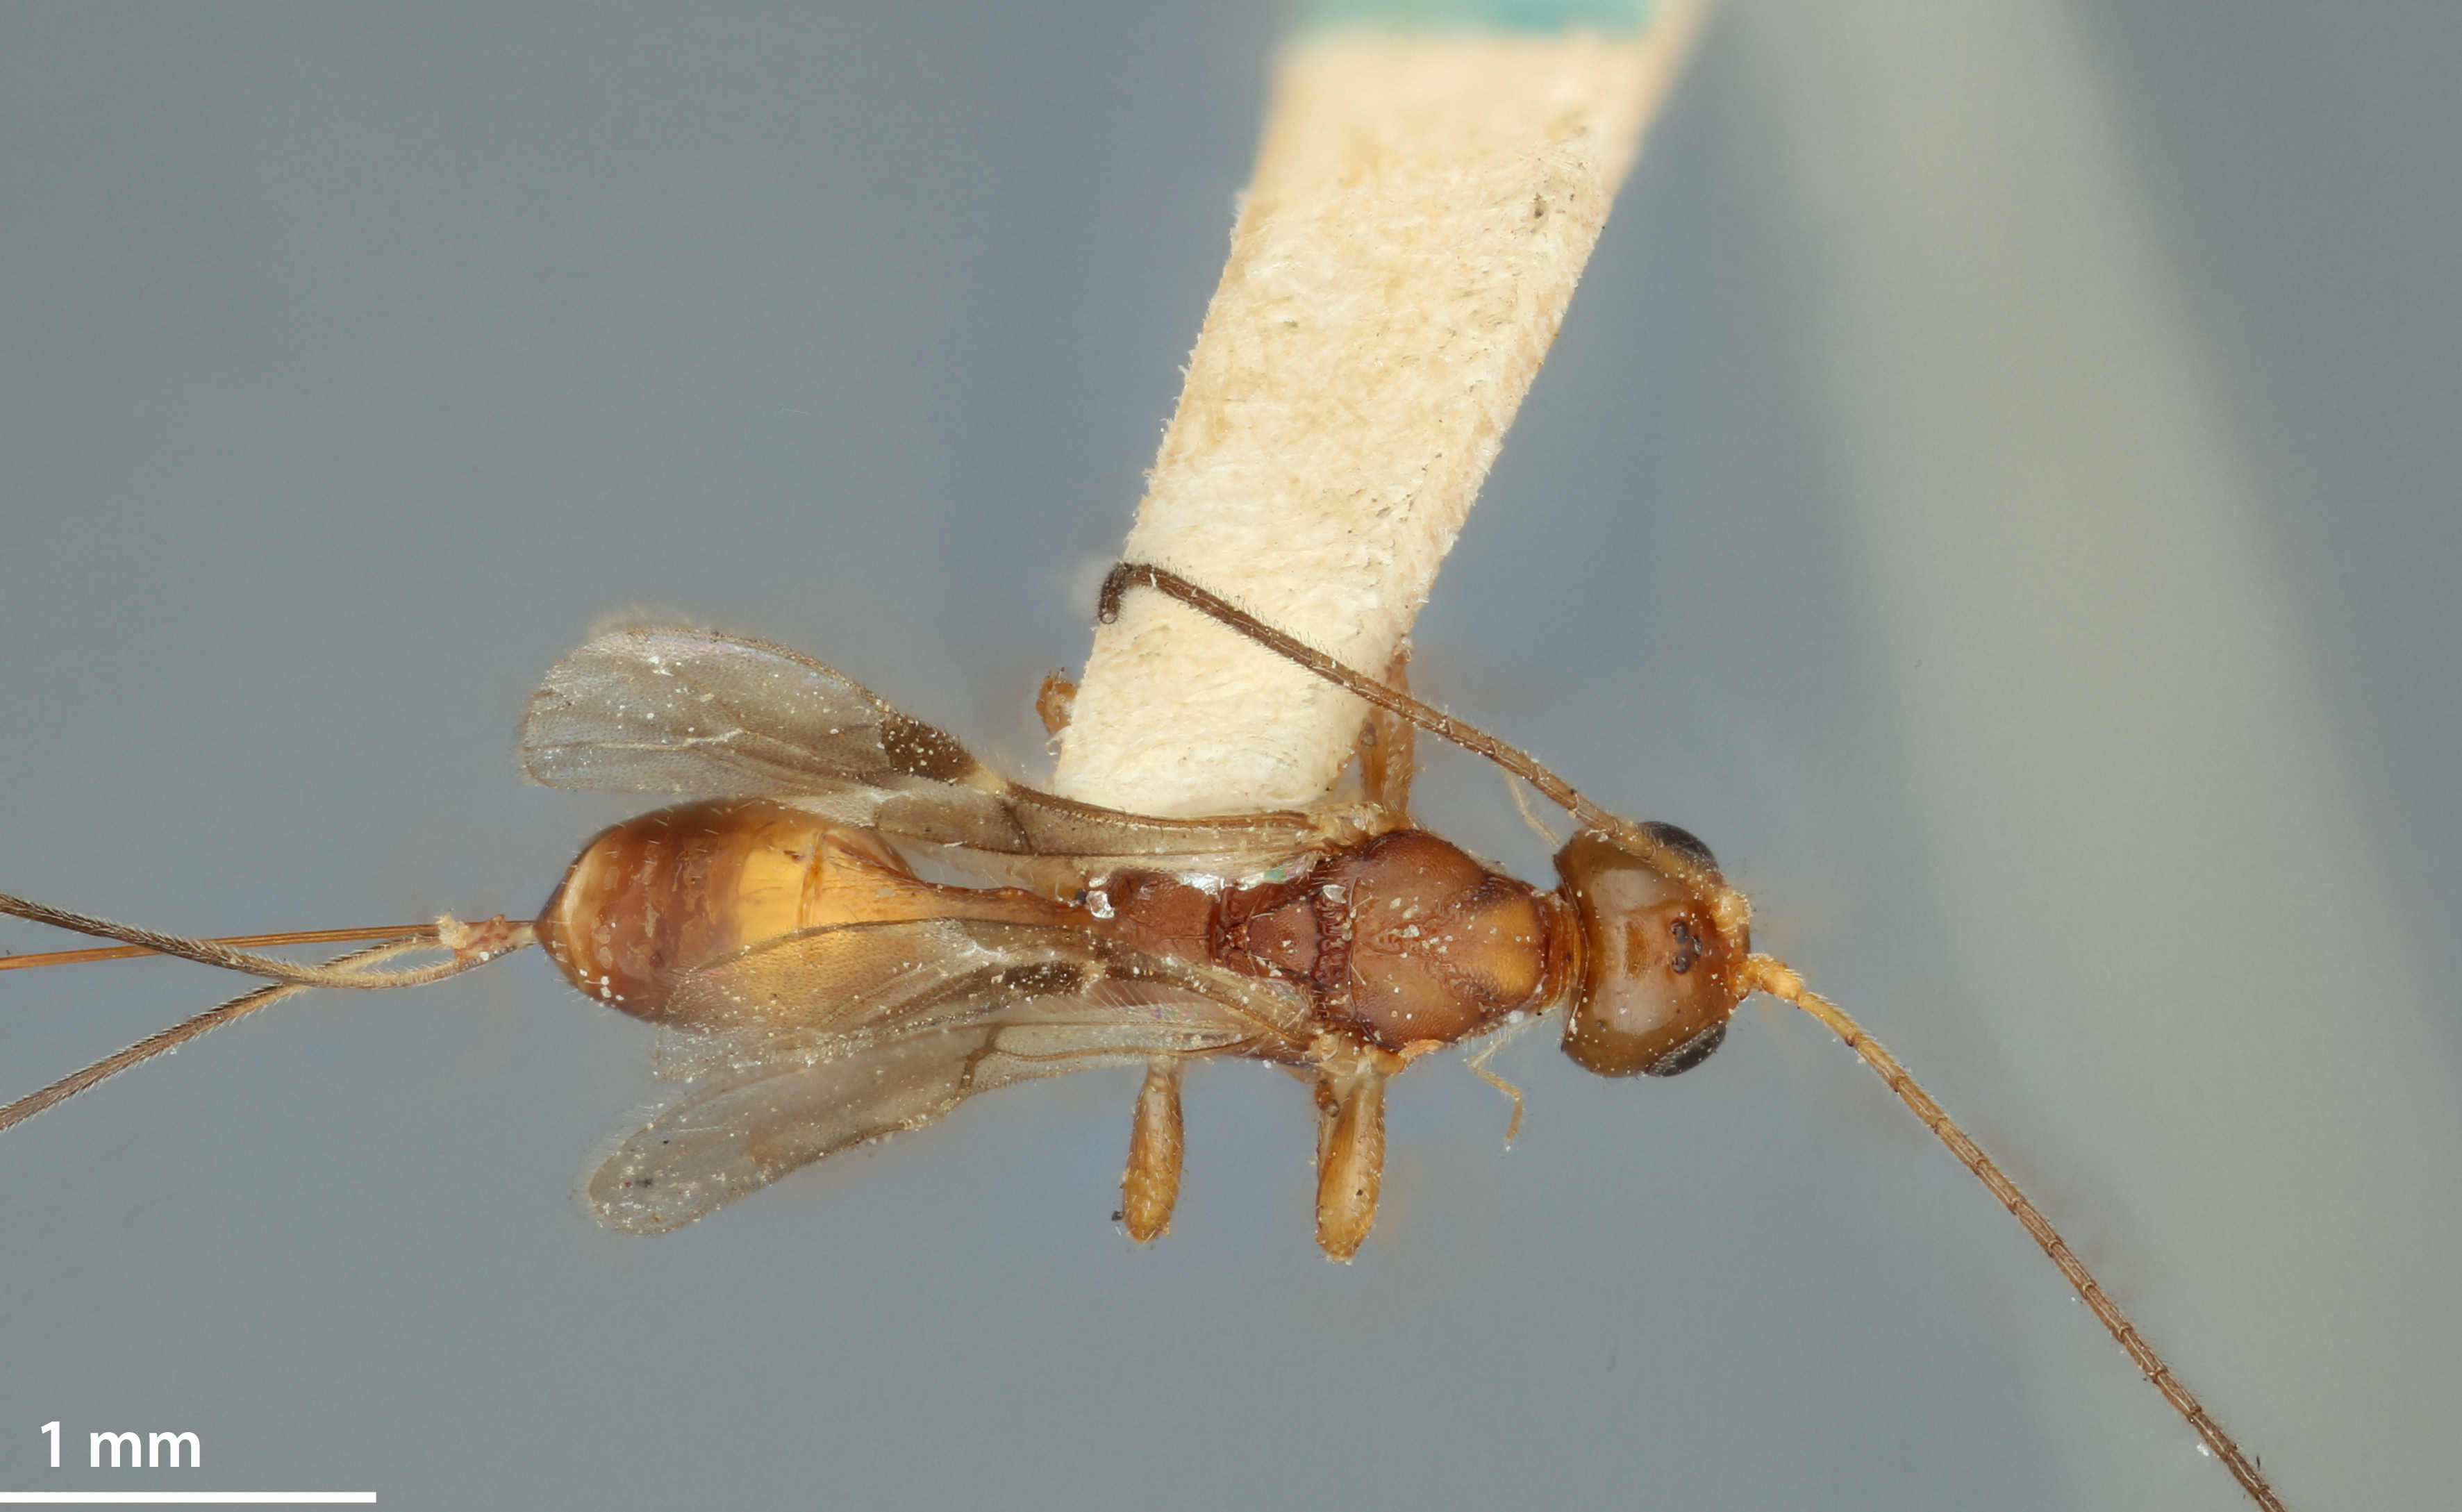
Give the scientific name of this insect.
Spathius sequoiae
